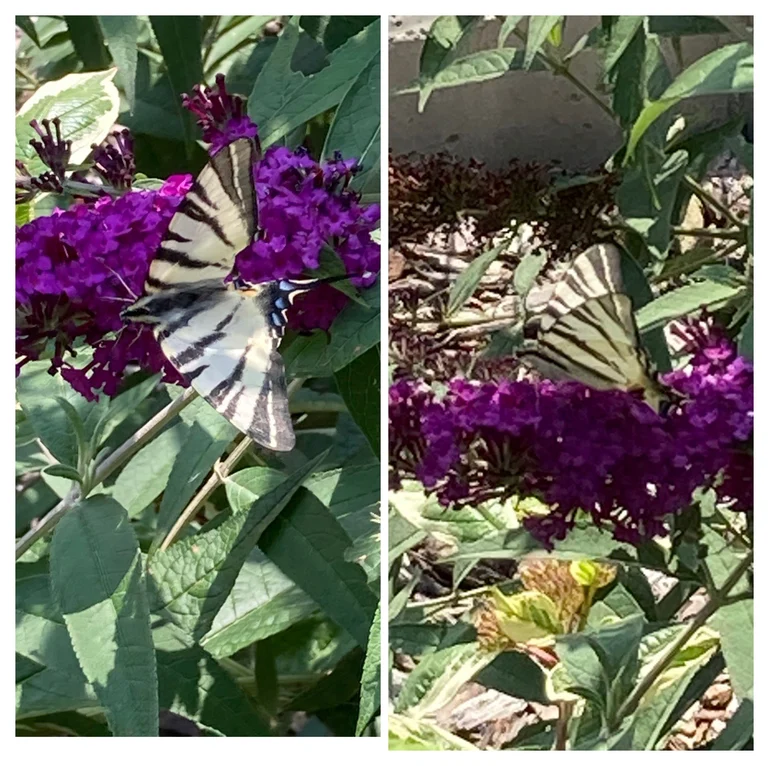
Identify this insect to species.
Iphiclides podalirius
